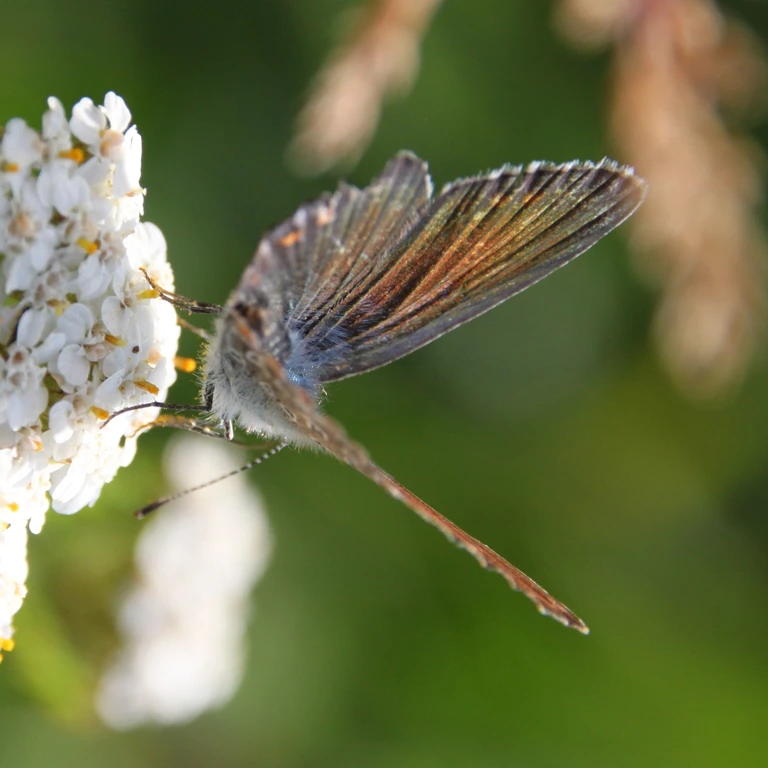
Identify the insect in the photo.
Polyommatus icarus
